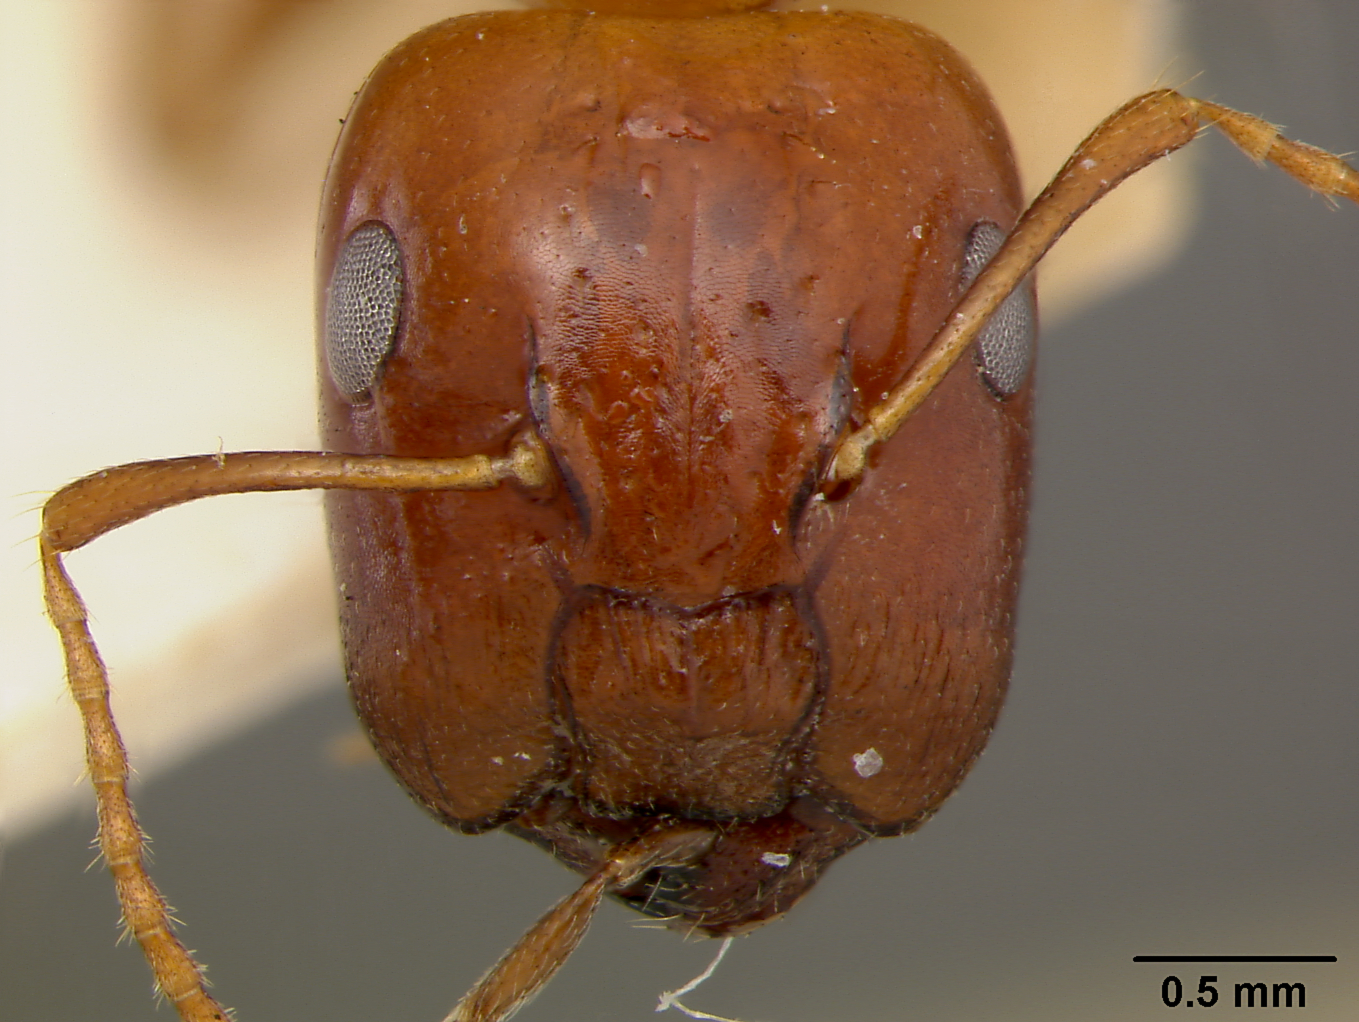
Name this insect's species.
Camponotus maudella
